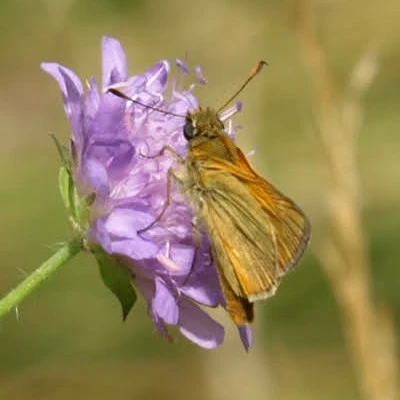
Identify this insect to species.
Ochlodes sylvanus (also Ochlodes venata)
